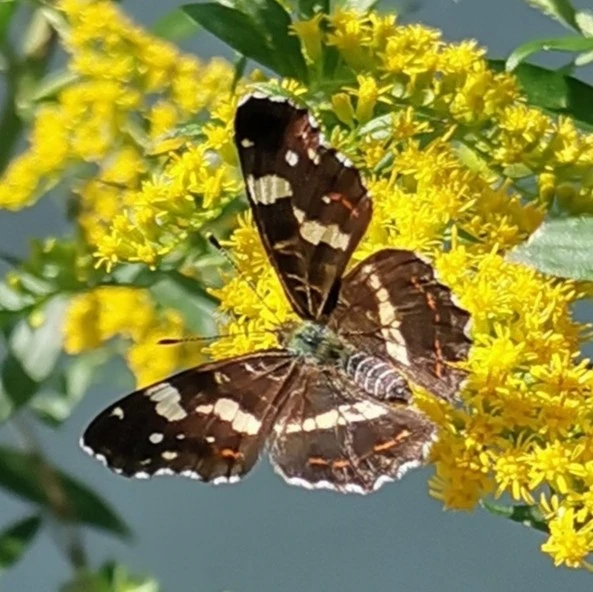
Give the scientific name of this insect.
Araschnia levana
